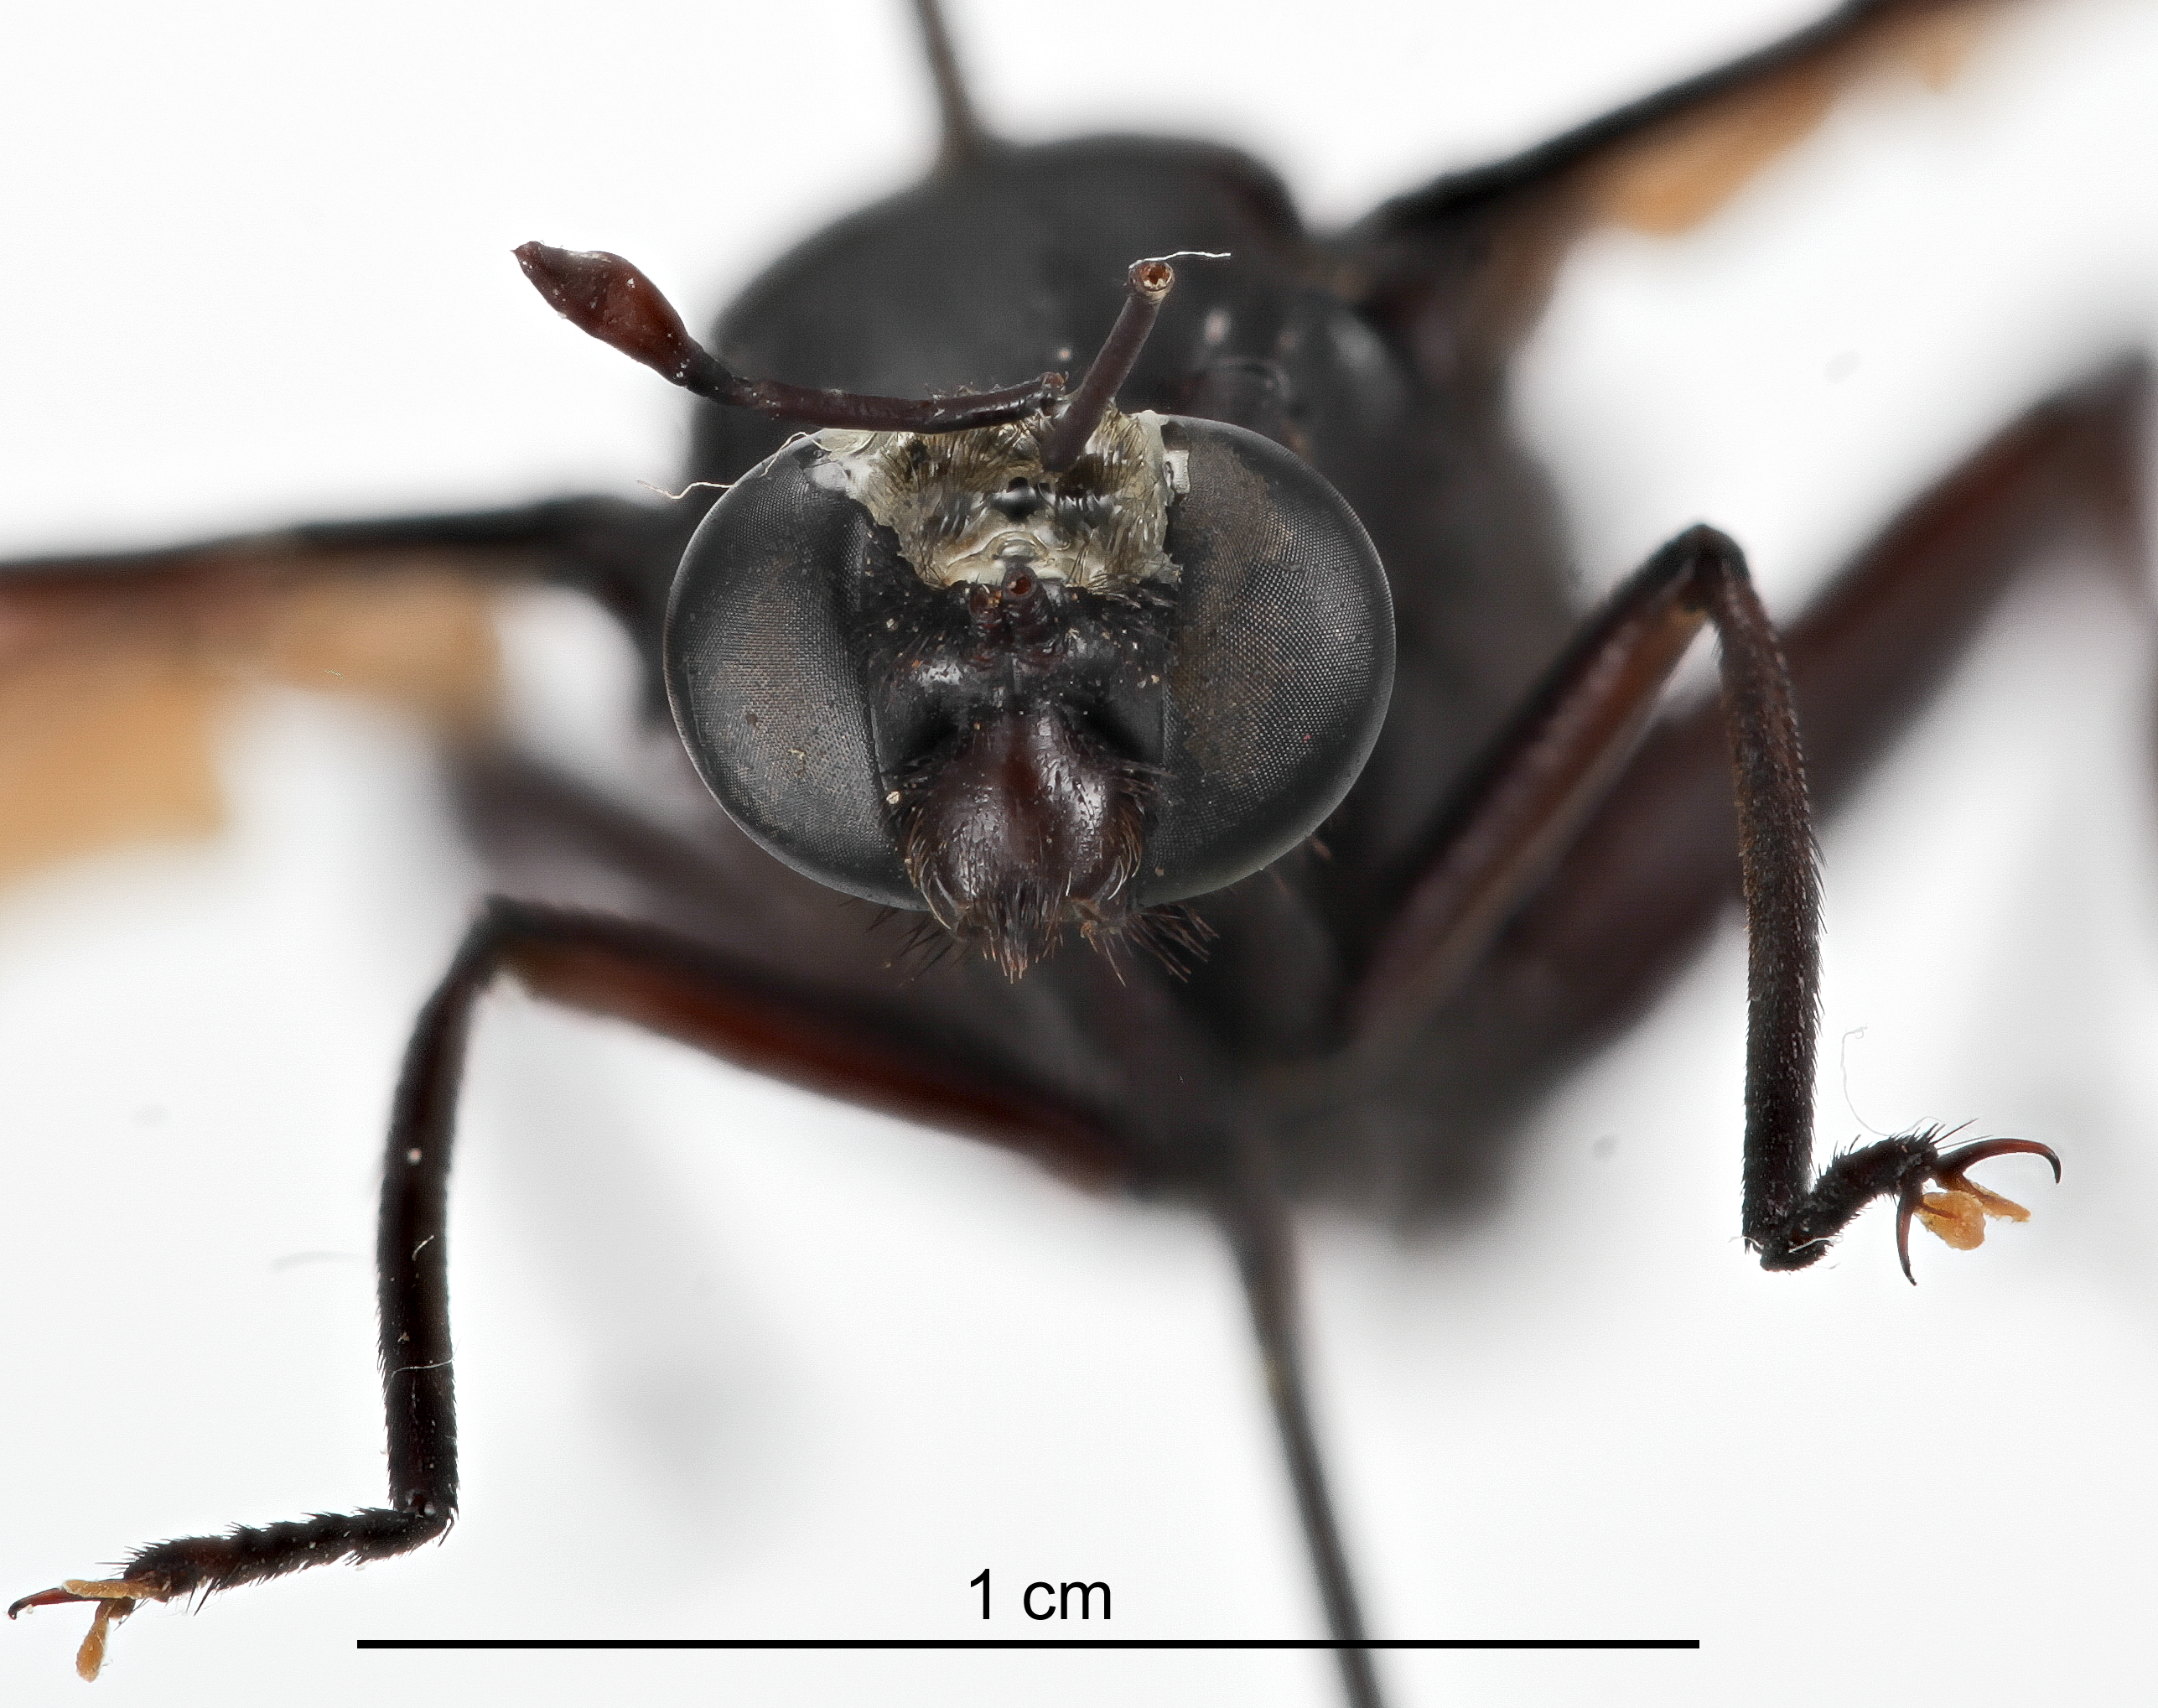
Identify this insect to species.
Atteva aurea (also Mydas clavatus)
